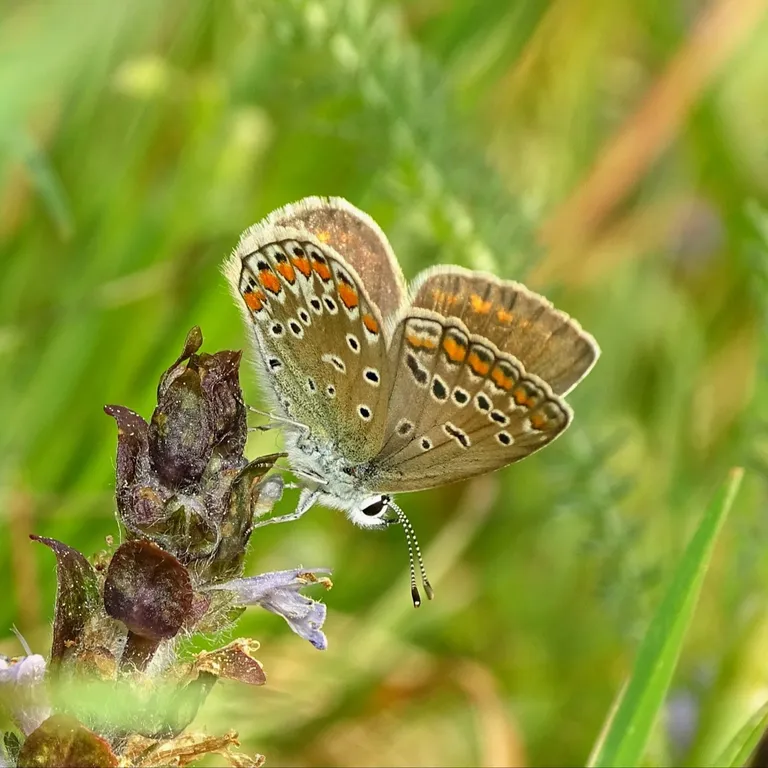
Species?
Polyommatus icarus
